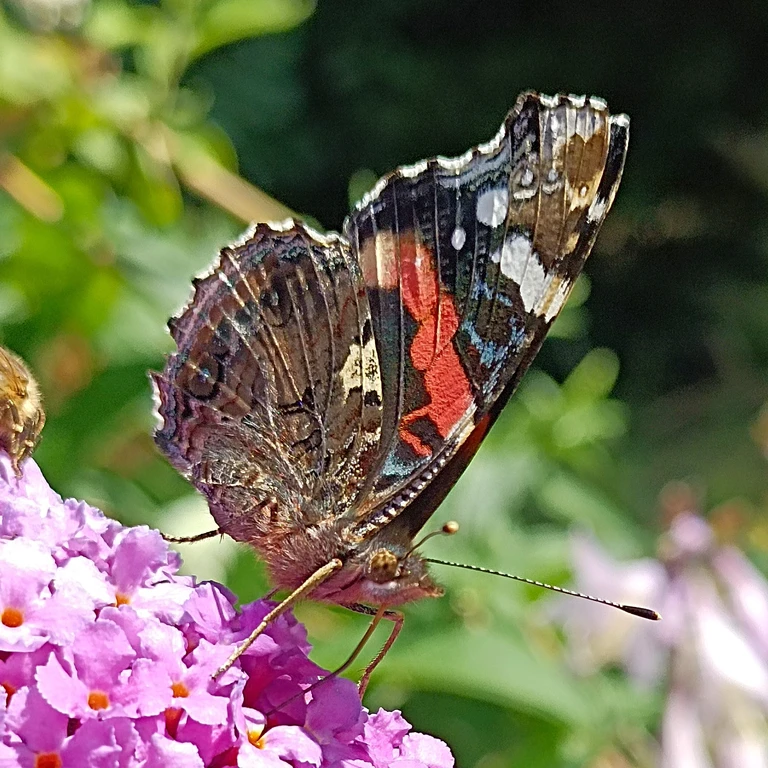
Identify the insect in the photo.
Vanessa atalanta
